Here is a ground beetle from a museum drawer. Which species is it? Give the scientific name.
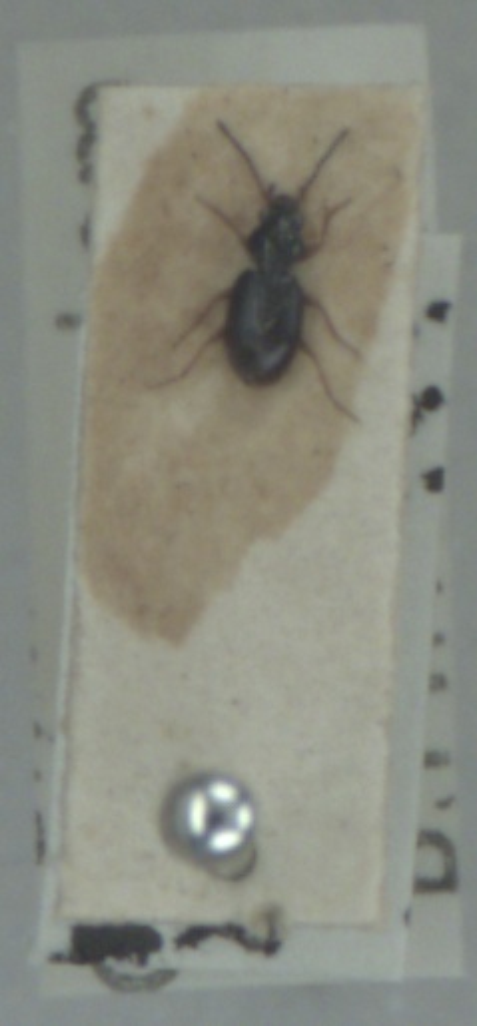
Bembidion gilvipes
